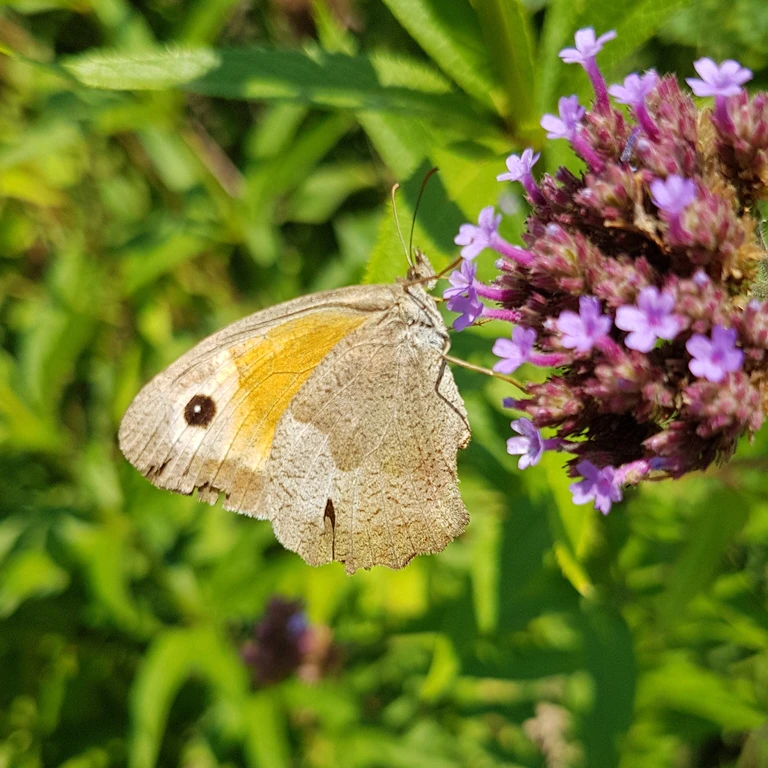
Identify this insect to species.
Maniola jurtina
